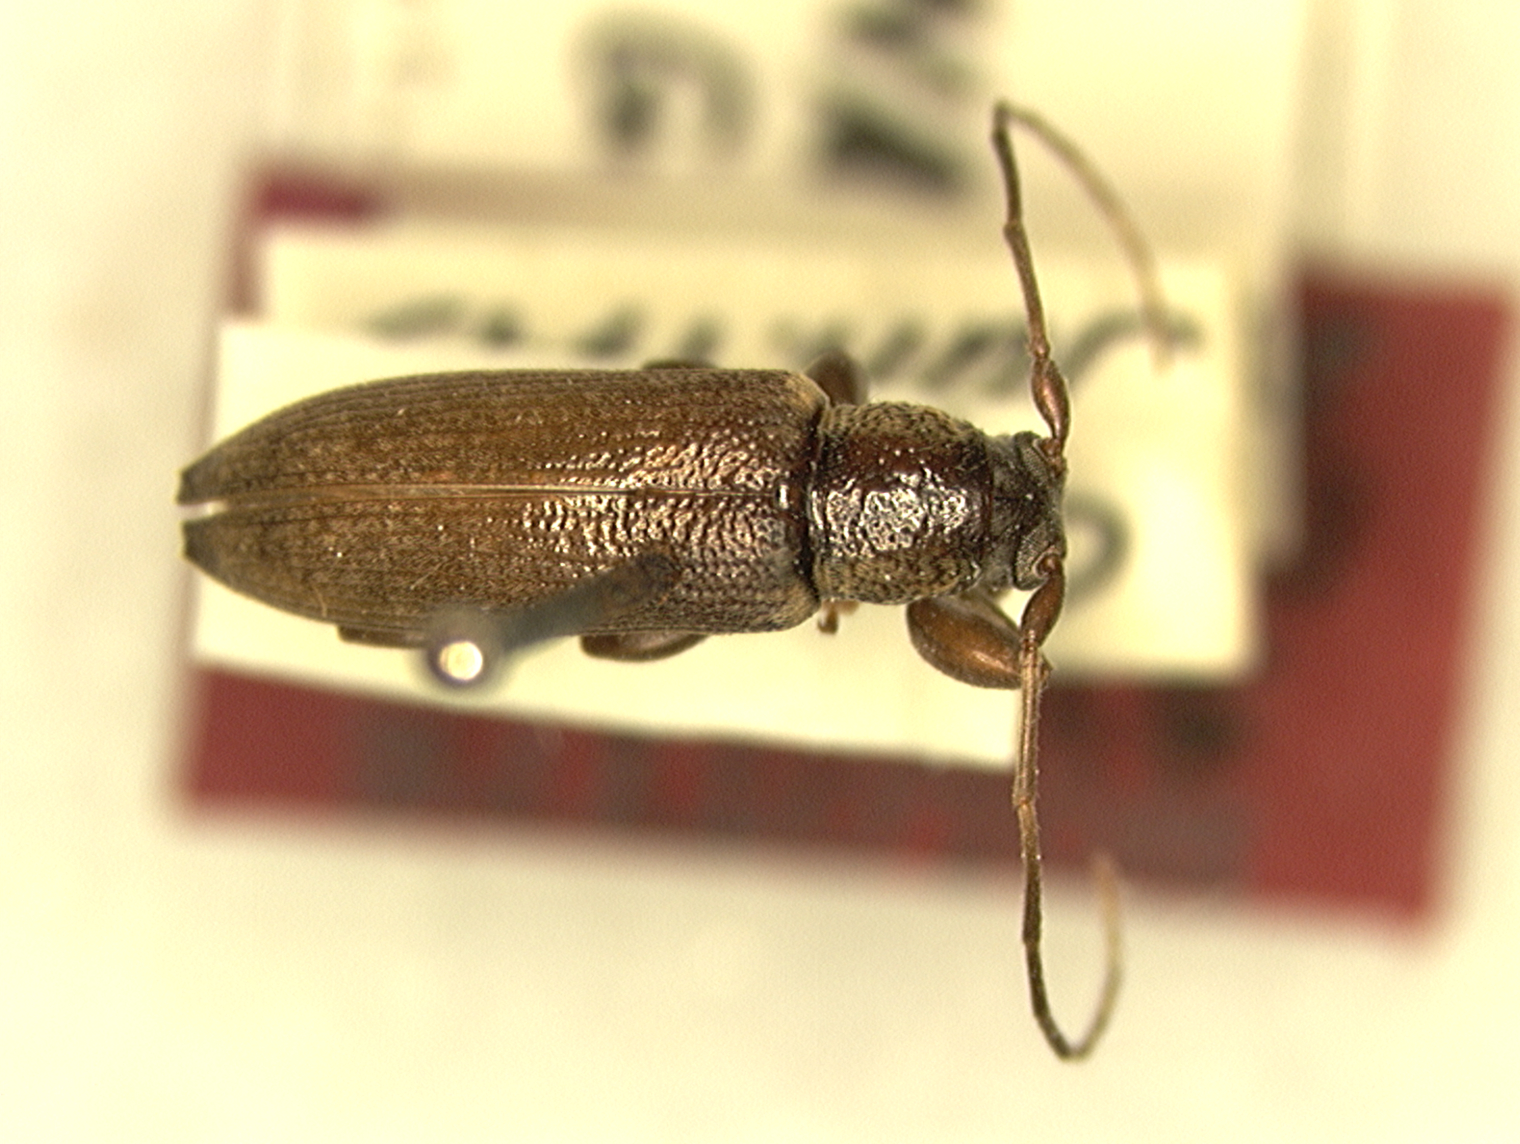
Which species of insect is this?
Sybra emarginata
